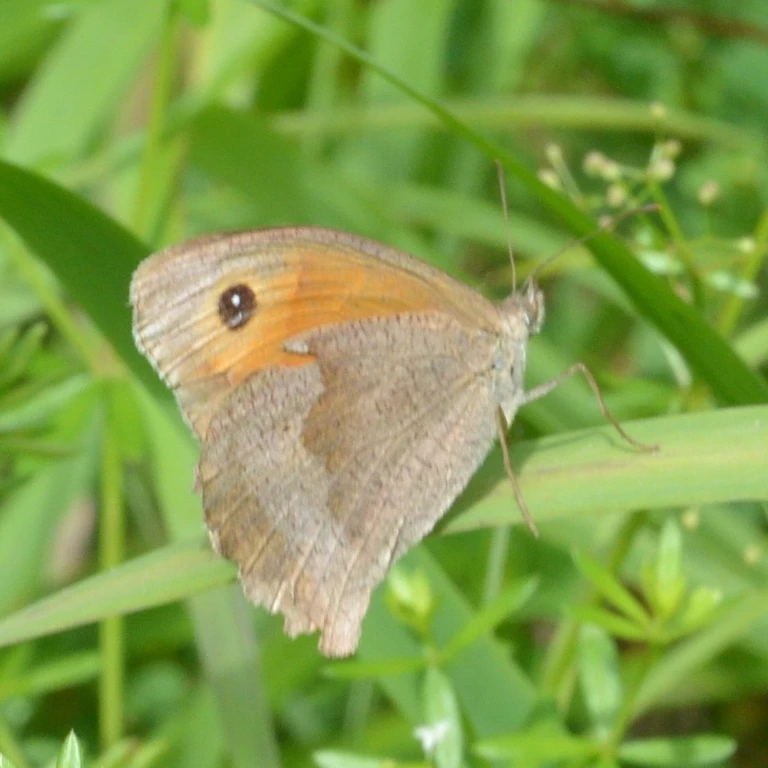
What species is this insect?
Maniola jurtina
